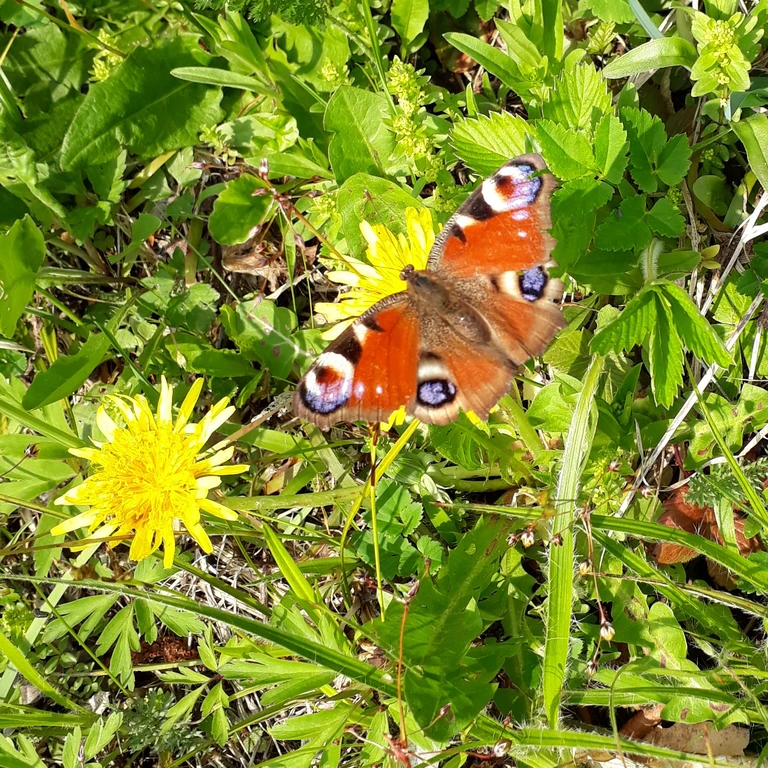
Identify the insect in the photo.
Aglais io
